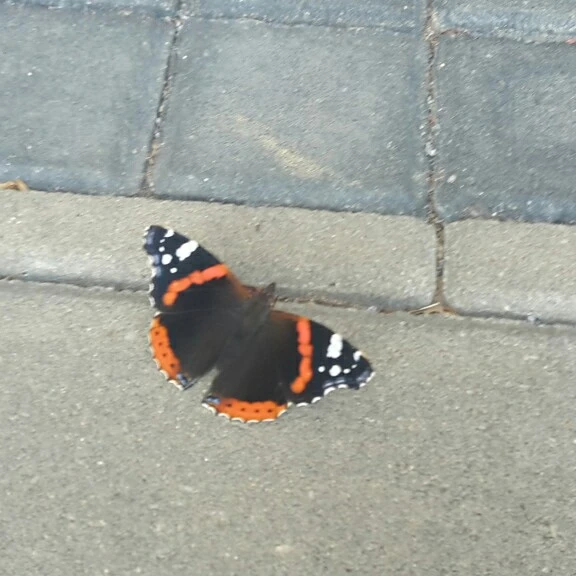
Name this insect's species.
Vanessa atalanta
